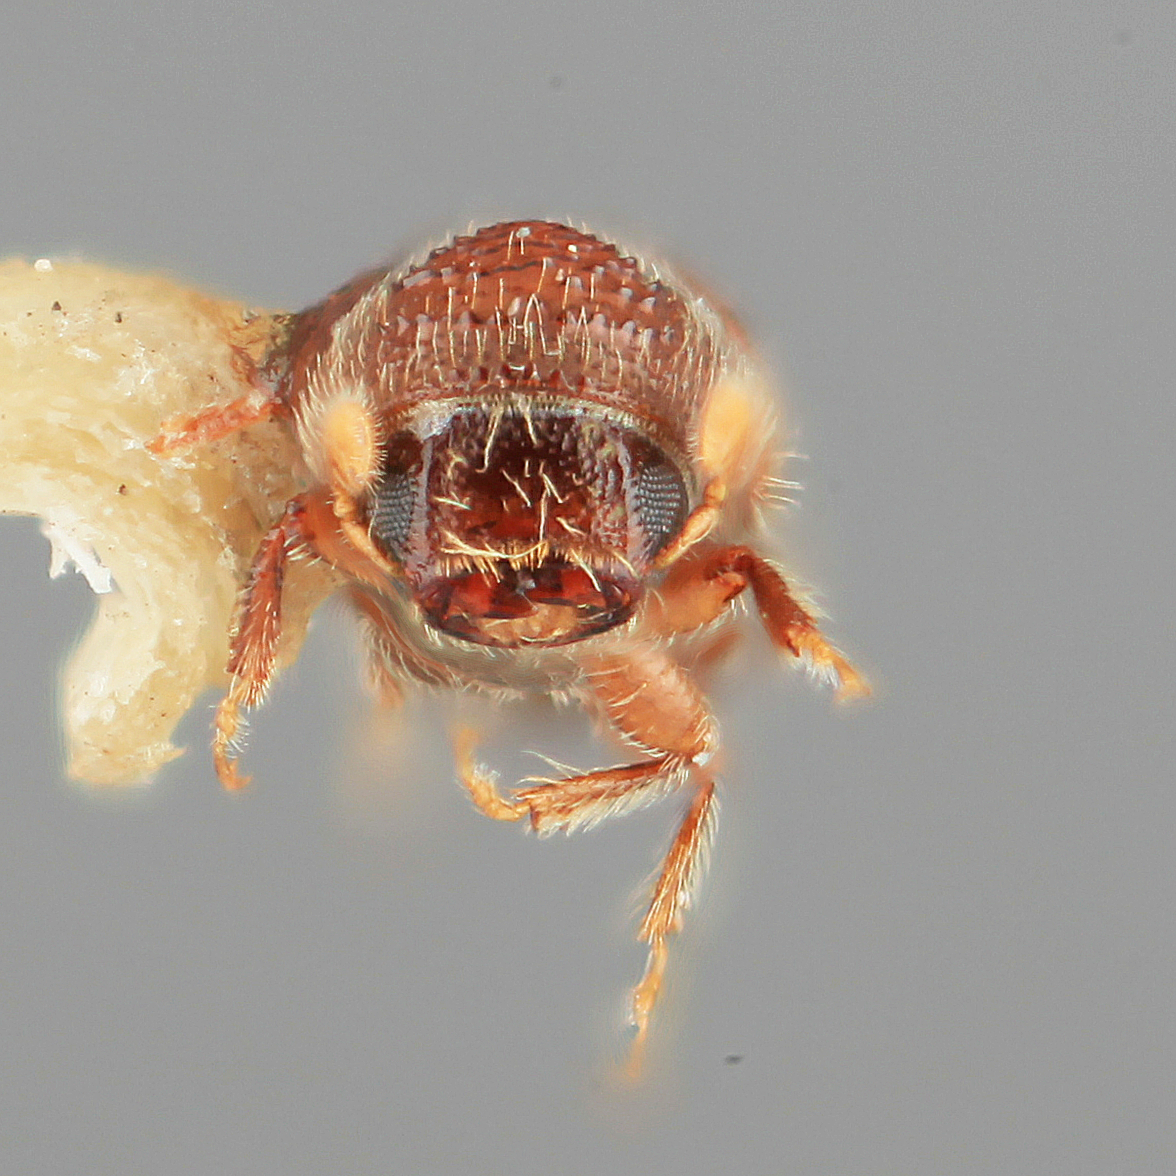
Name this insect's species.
Pityophthorus impexus
